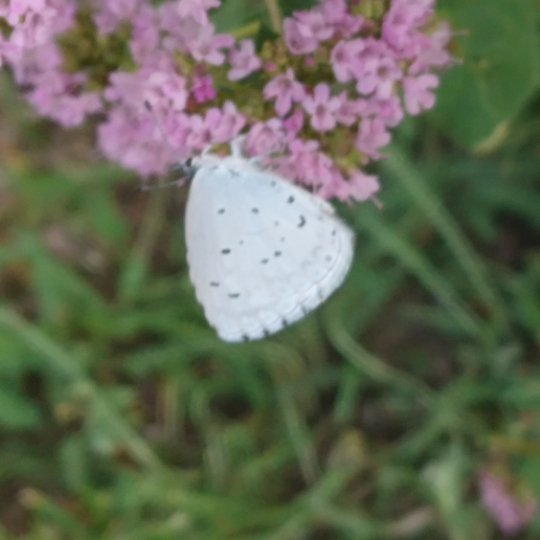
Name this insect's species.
Celastrina argiolus
